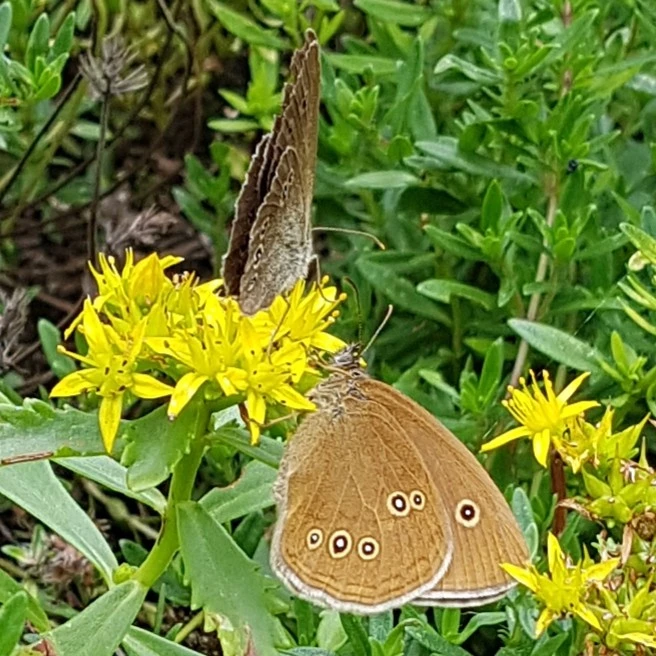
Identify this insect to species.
Aphantopus hyperantus
